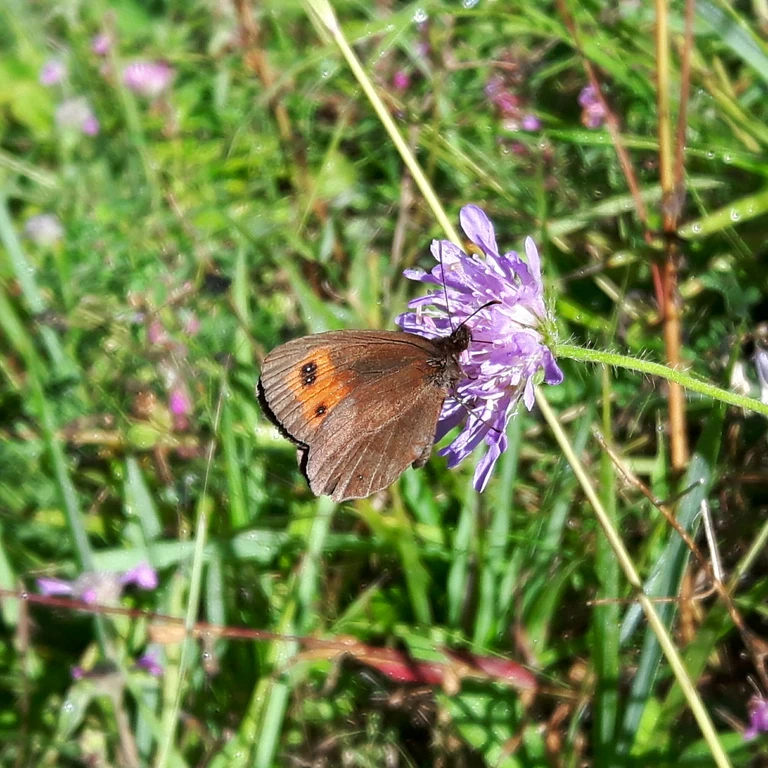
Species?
Erebia aethiops
